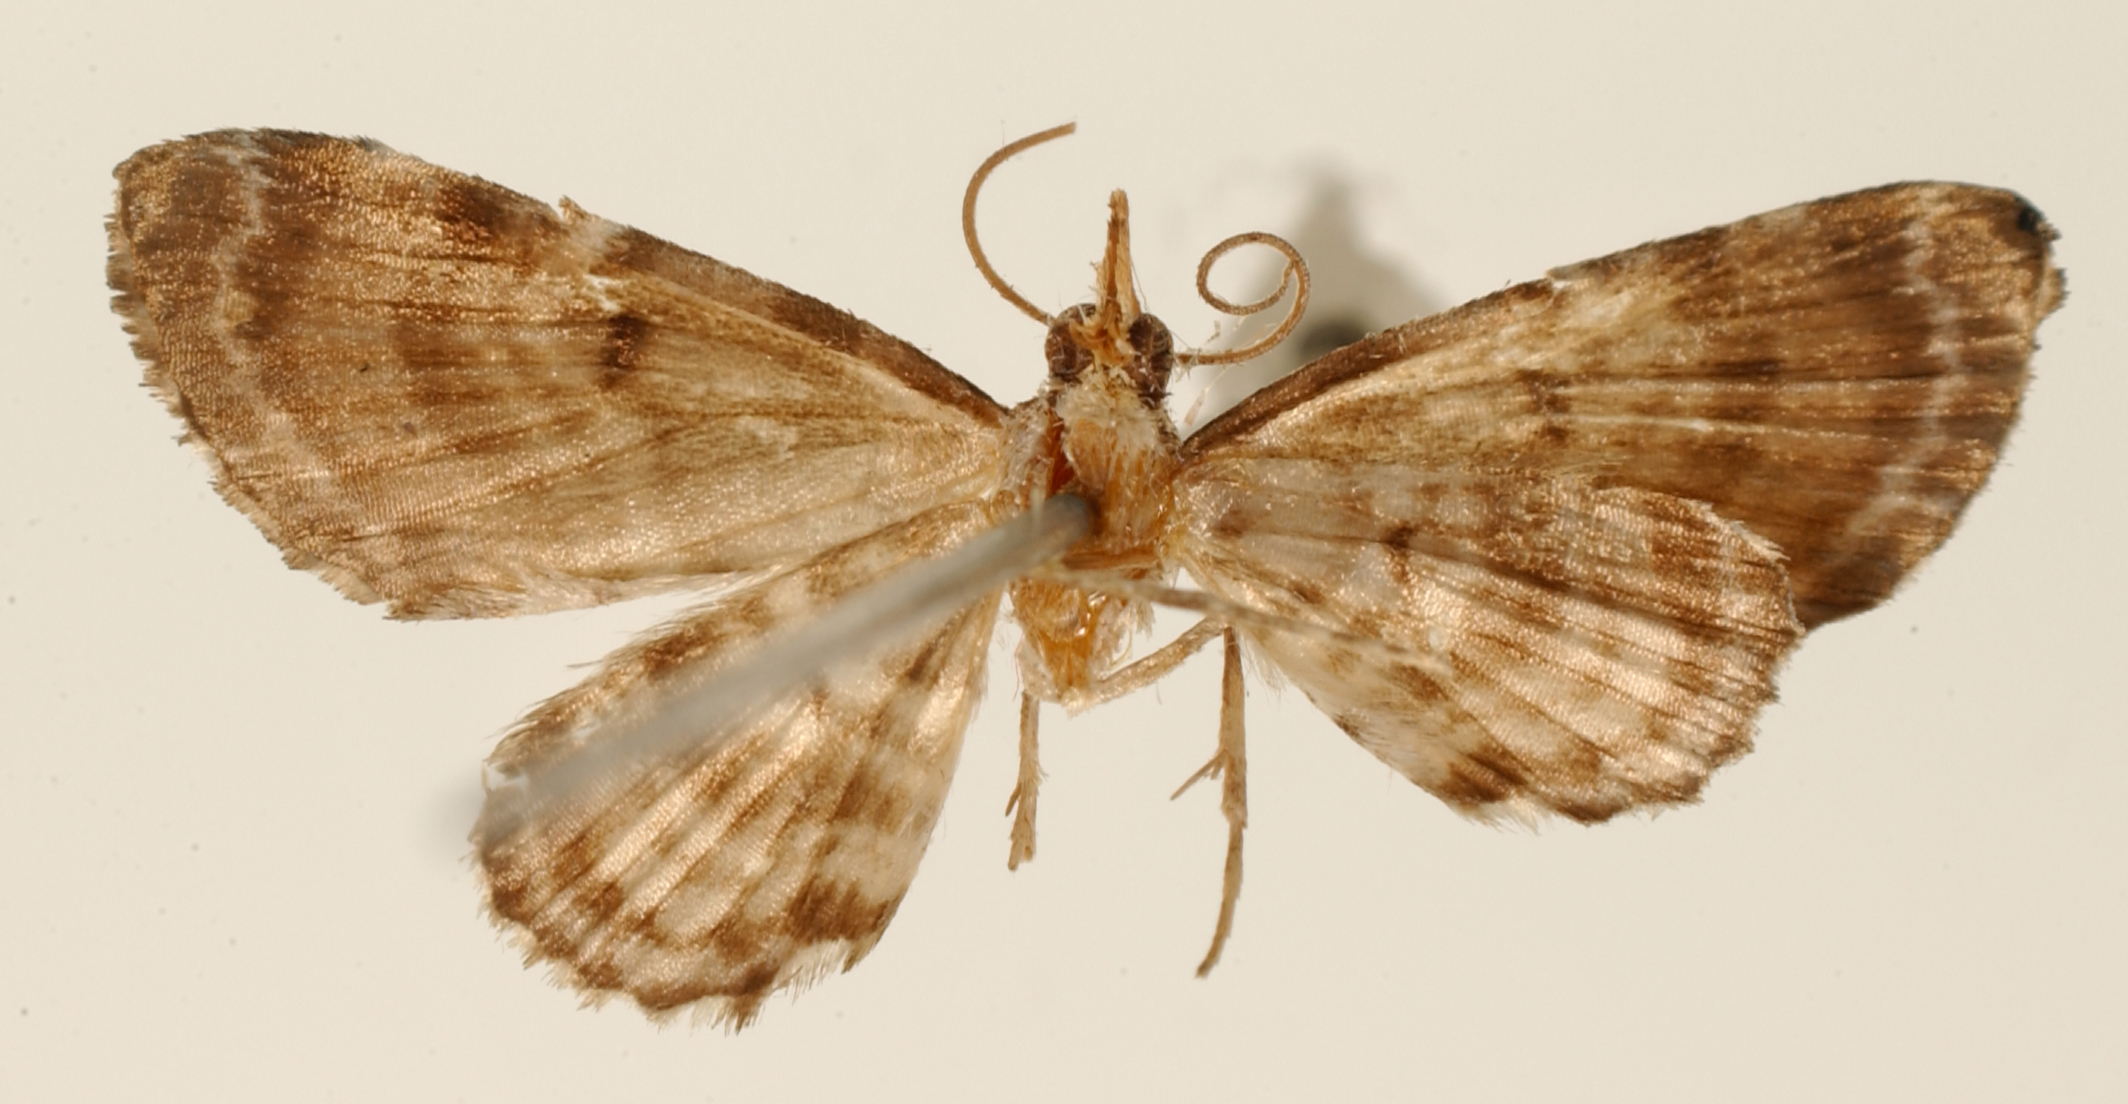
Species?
Tephroclystia rufipalpata
